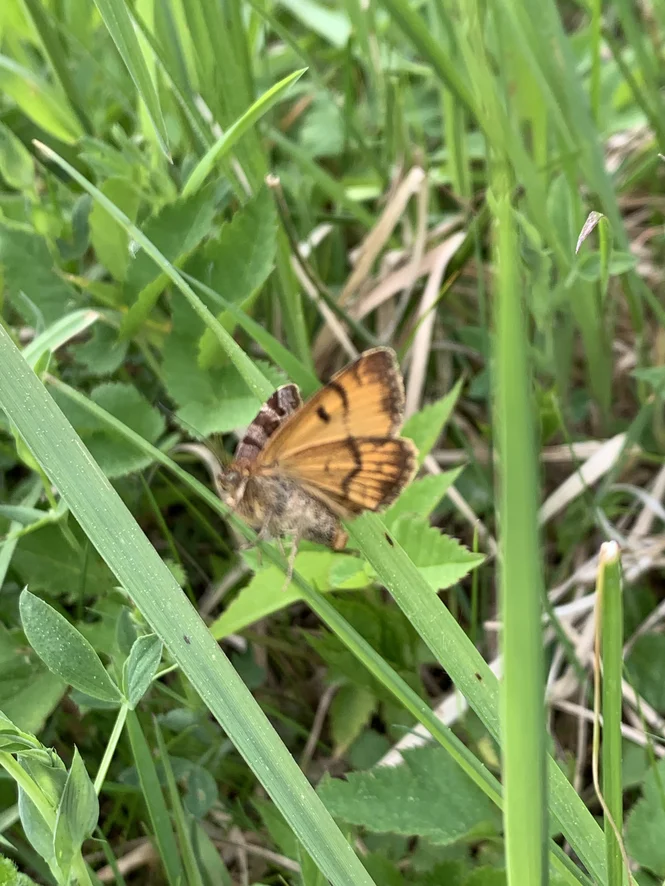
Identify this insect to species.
Euclidia glyphica
